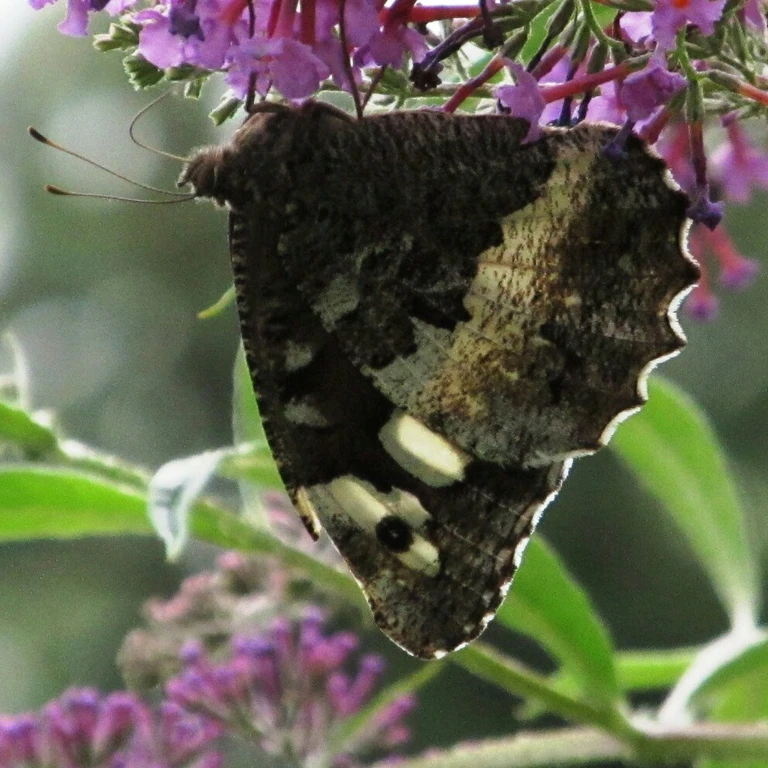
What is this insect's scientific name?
Brintesia circe
